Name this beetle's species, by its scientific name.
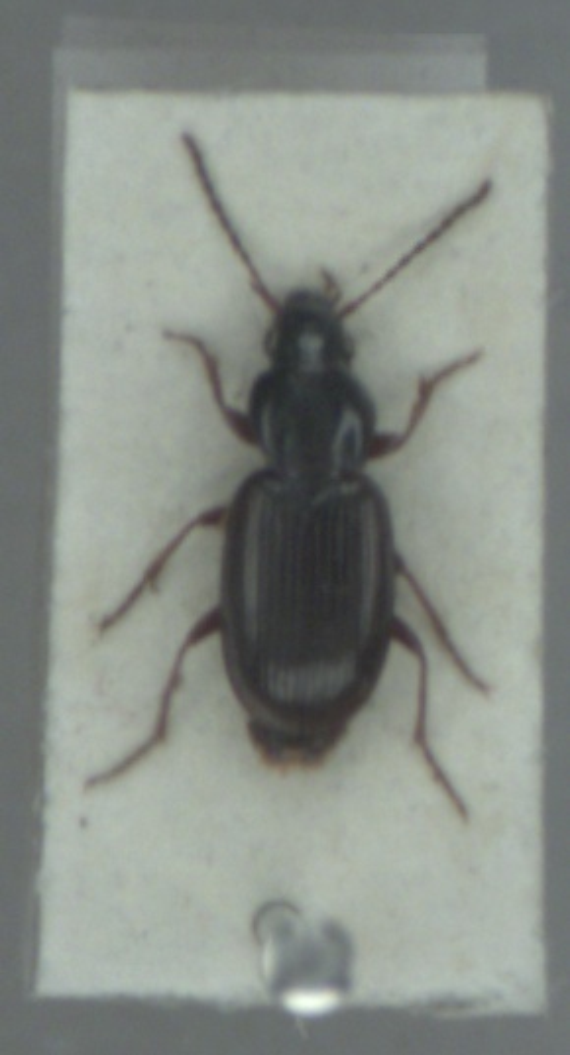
Pterostichus strenuus
